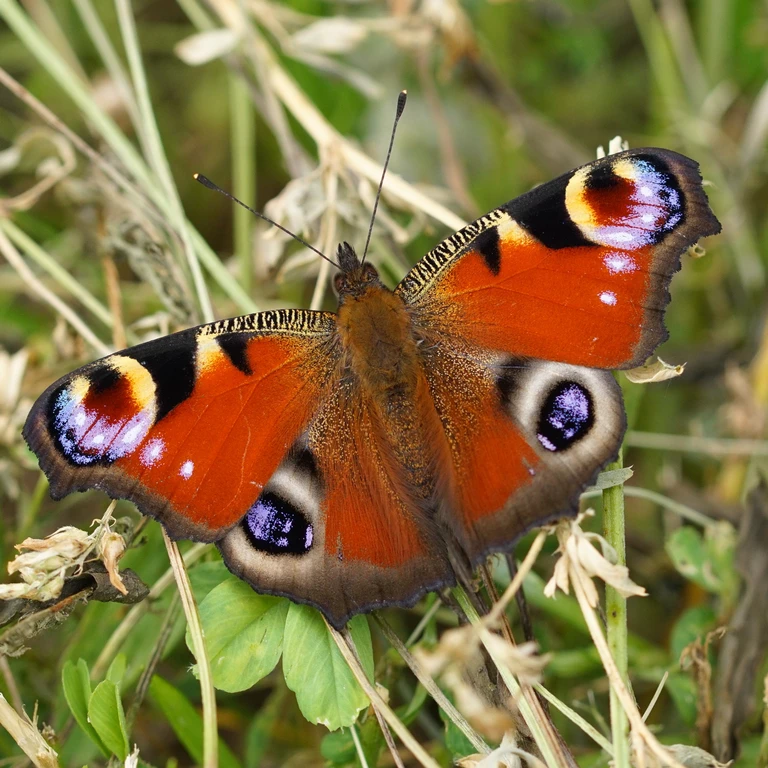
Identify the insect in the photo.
Aglais io
